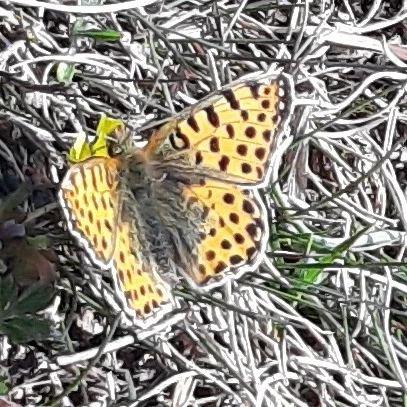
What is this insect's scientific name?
Issoria lathonia
